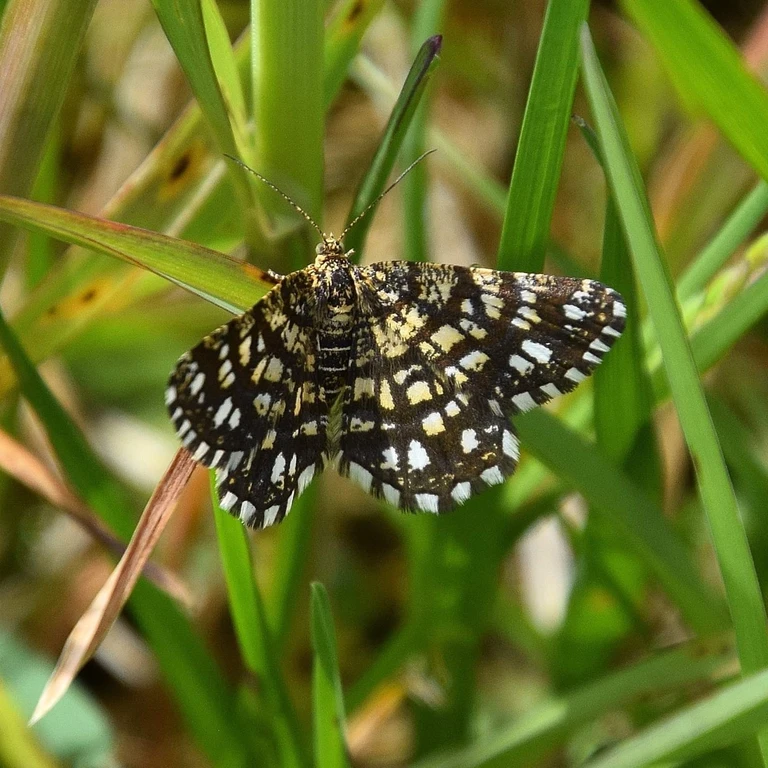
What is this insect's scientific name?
Chiasmia clathrata
